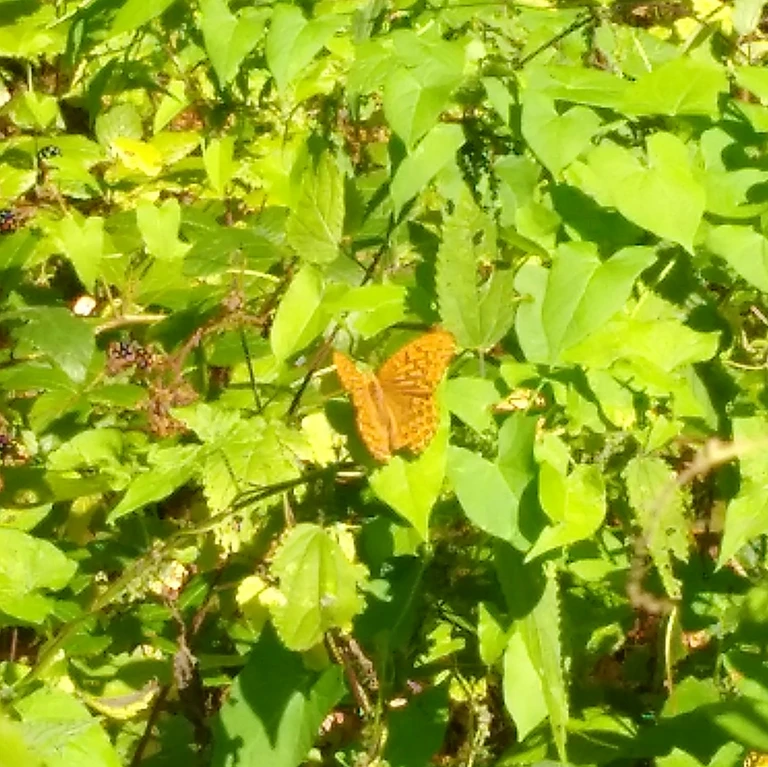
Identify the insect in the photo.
Argynnis paphia
